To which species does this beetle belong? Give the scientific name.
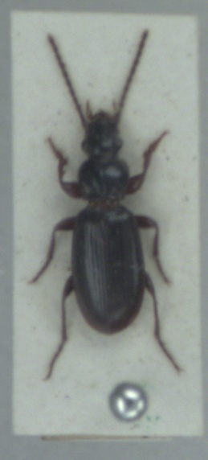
Patrobus assimilis
